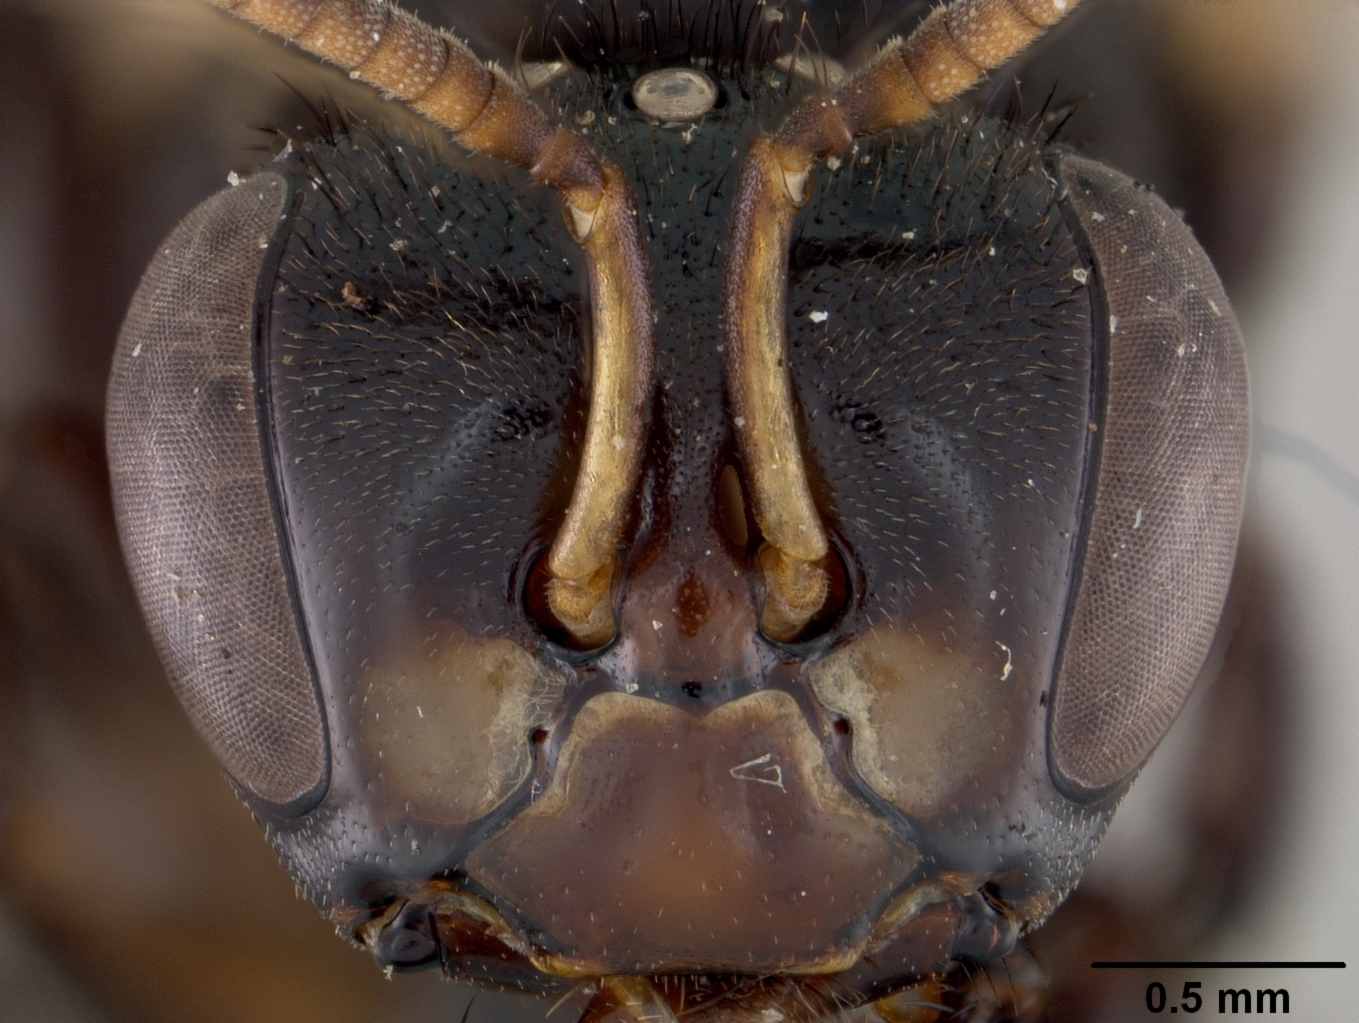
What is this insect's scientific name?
Trigona bipunctata
